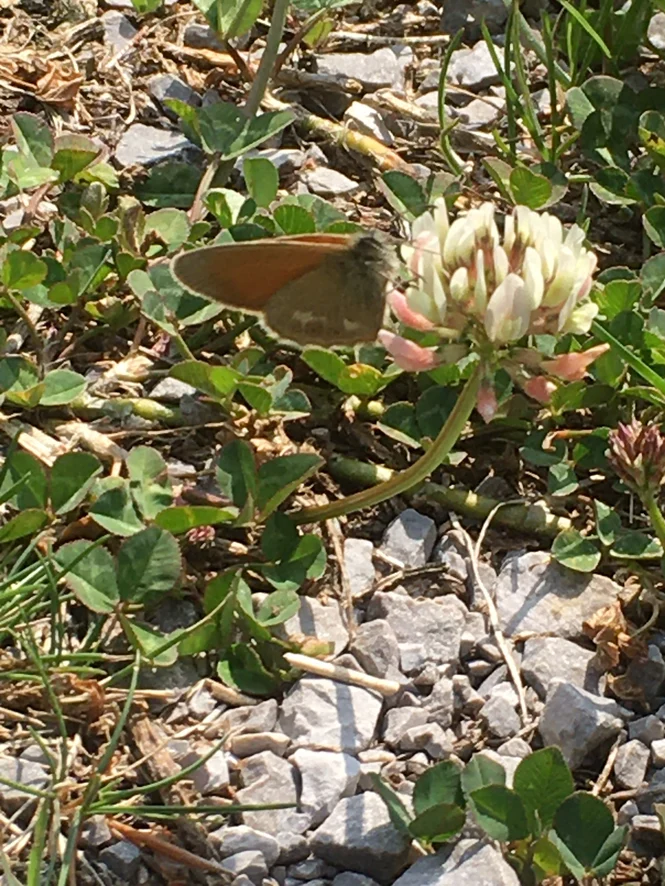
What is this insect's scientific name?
Coenonympha glycerion (also Coenonympha iphis)
